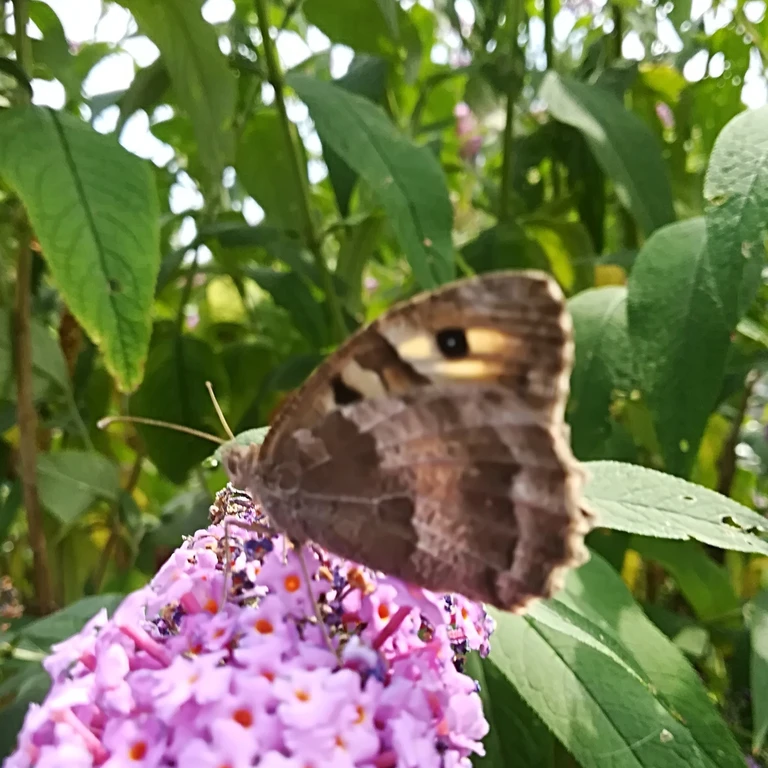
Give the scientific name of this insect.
Chazara briseis (also Satyrus briseis)
